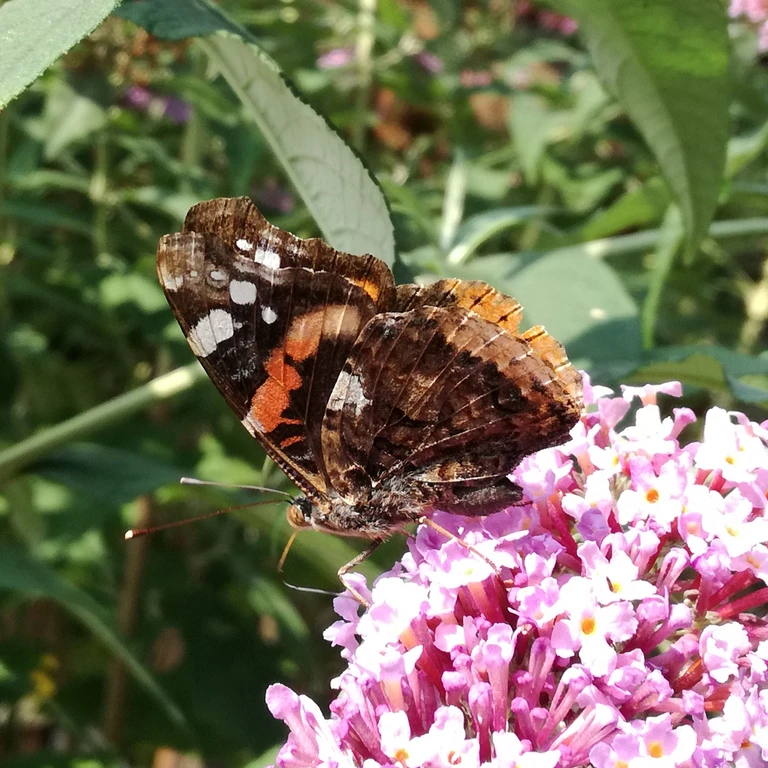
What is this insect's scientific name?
Vanessa atalanta
